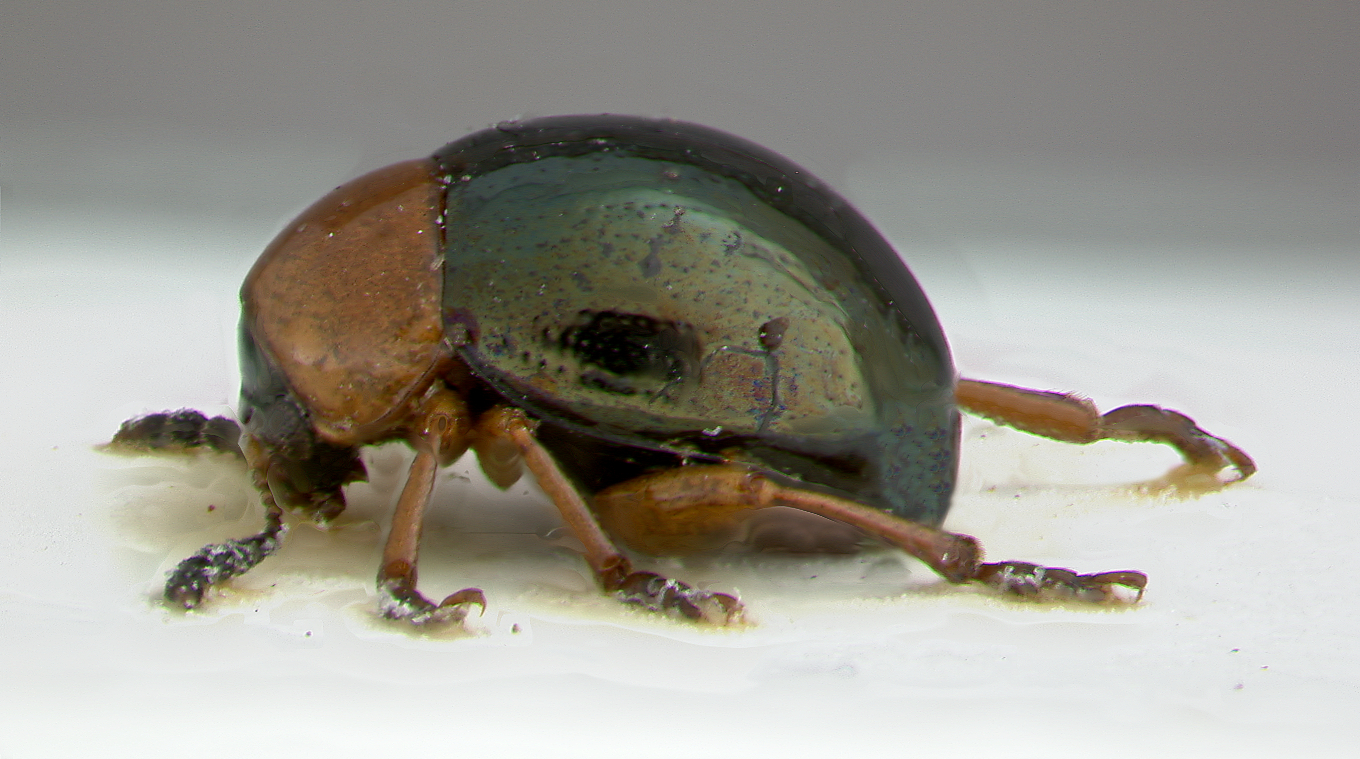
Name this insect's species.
Phaelota viridipennis
